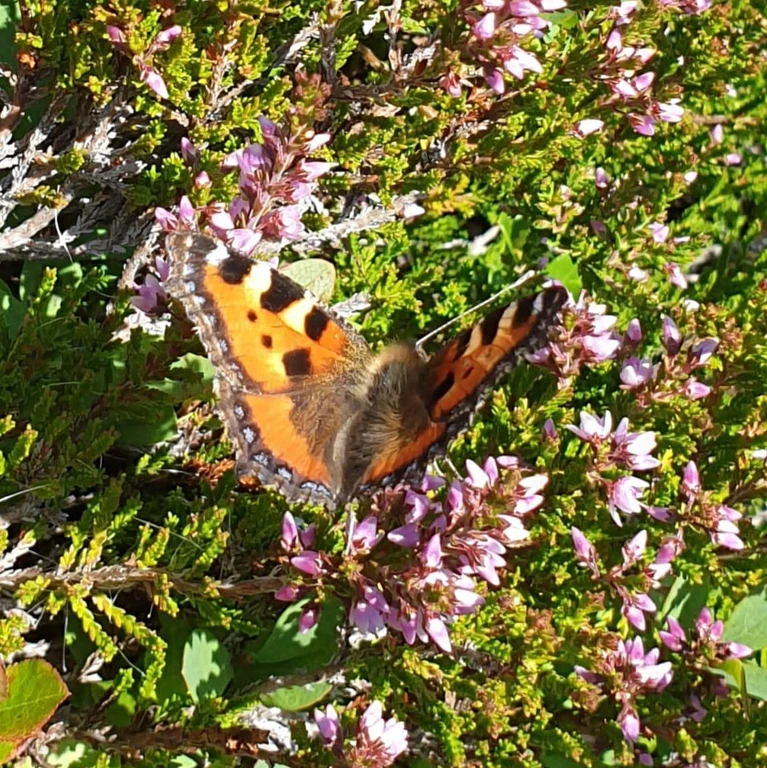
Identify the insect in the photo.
Aglais urticae
